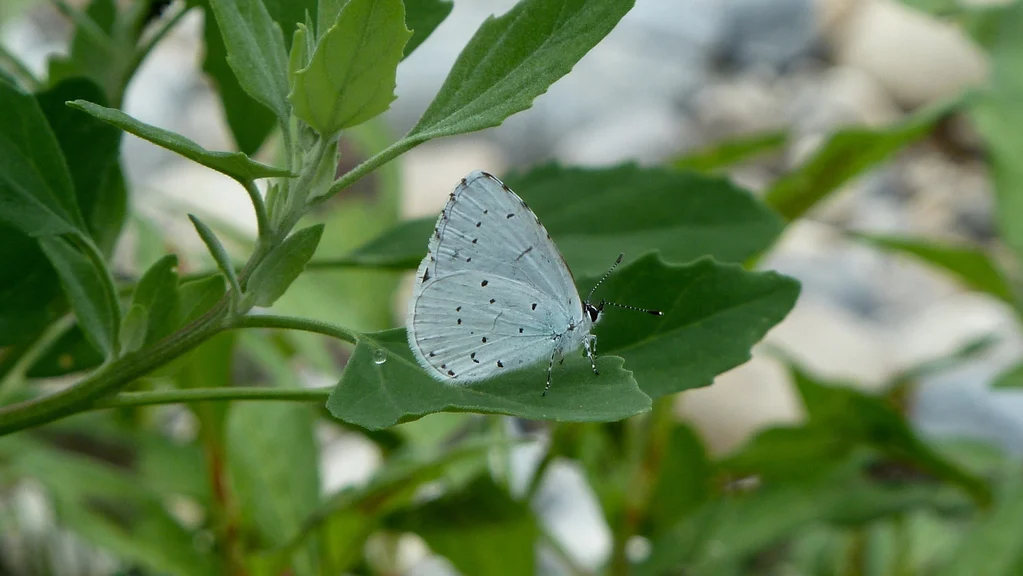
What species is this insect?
Celastrina argiolus
